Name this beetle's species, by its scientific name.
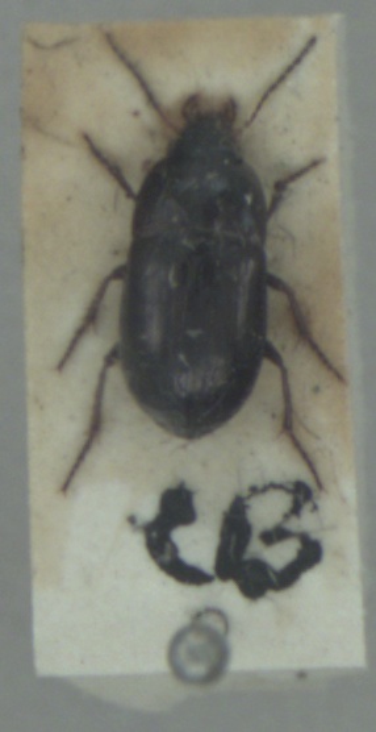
Amara communis
